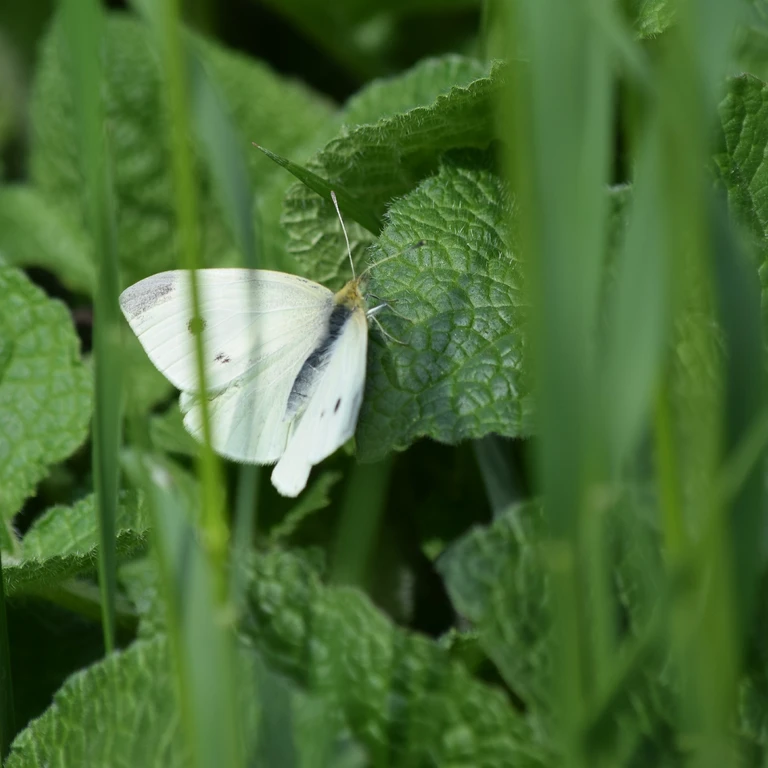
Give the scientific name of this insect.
Pieris rapae
